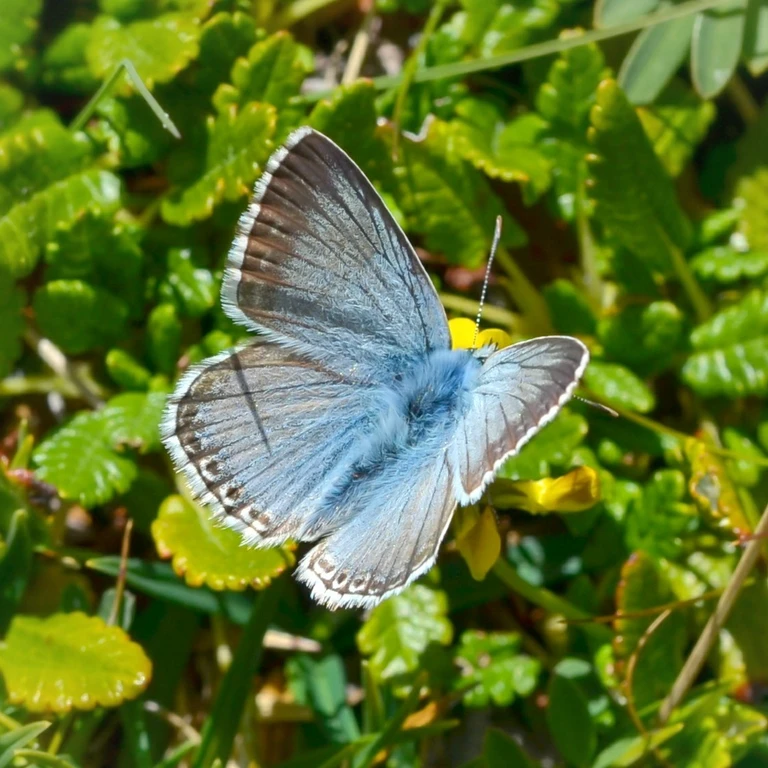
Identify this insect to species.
Lysandra coridon
